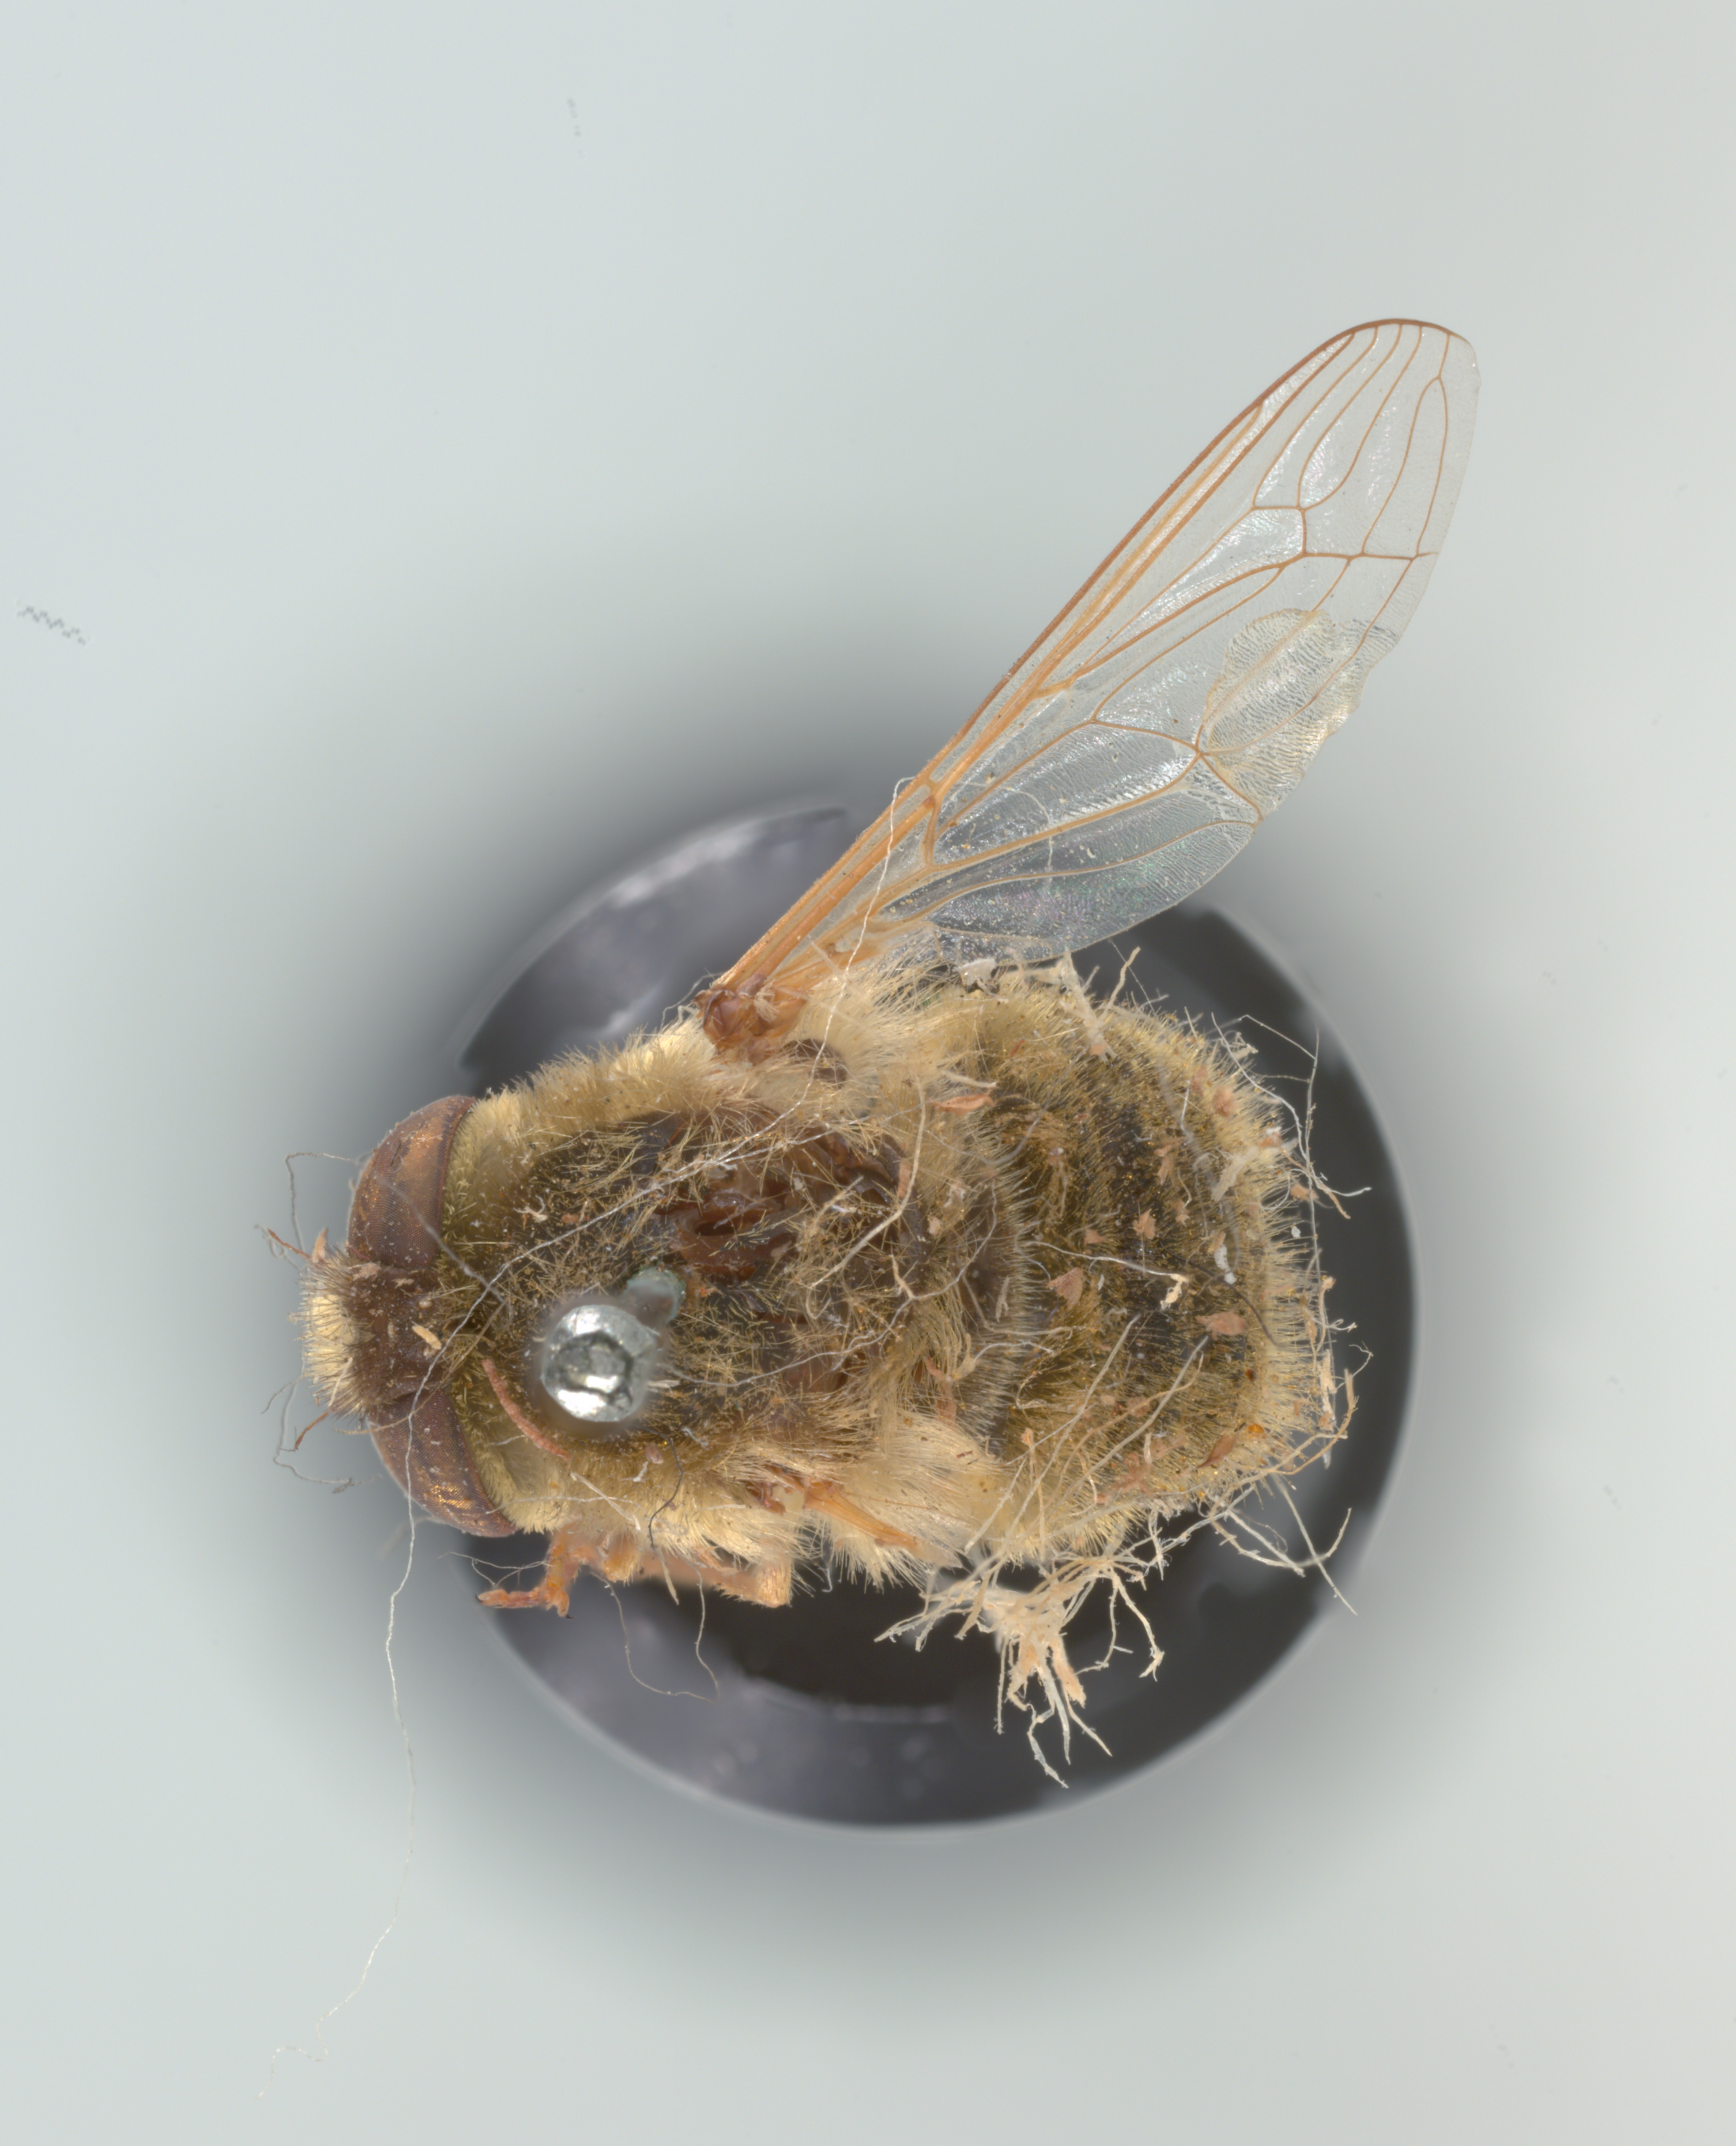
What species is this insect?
Neorhynchocephalus sackenii
